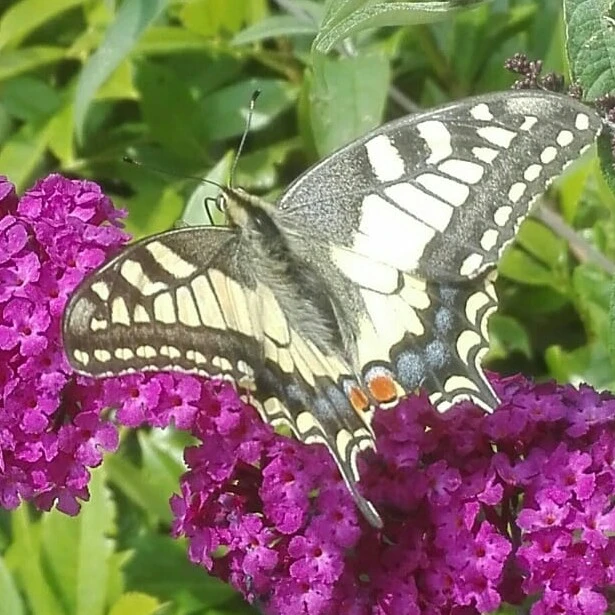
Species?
Papilio machaon
